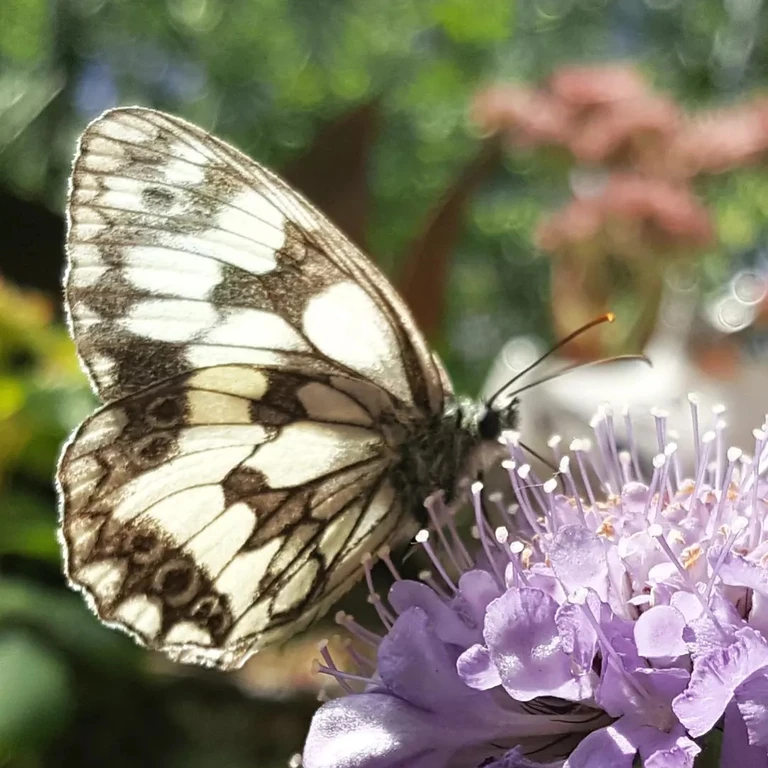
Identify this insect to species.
Melanargia galathea
